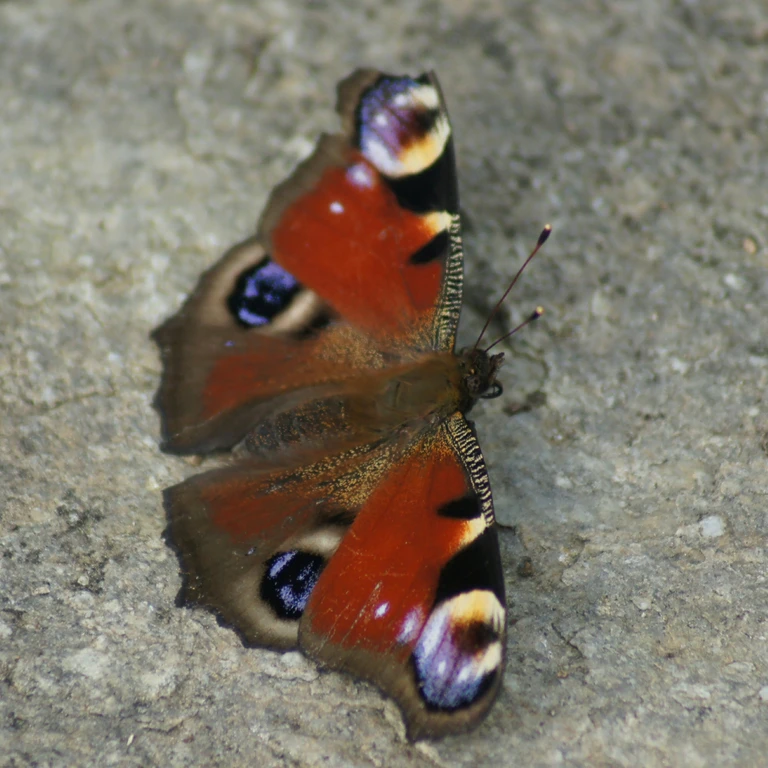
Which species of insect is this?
Aglais io
